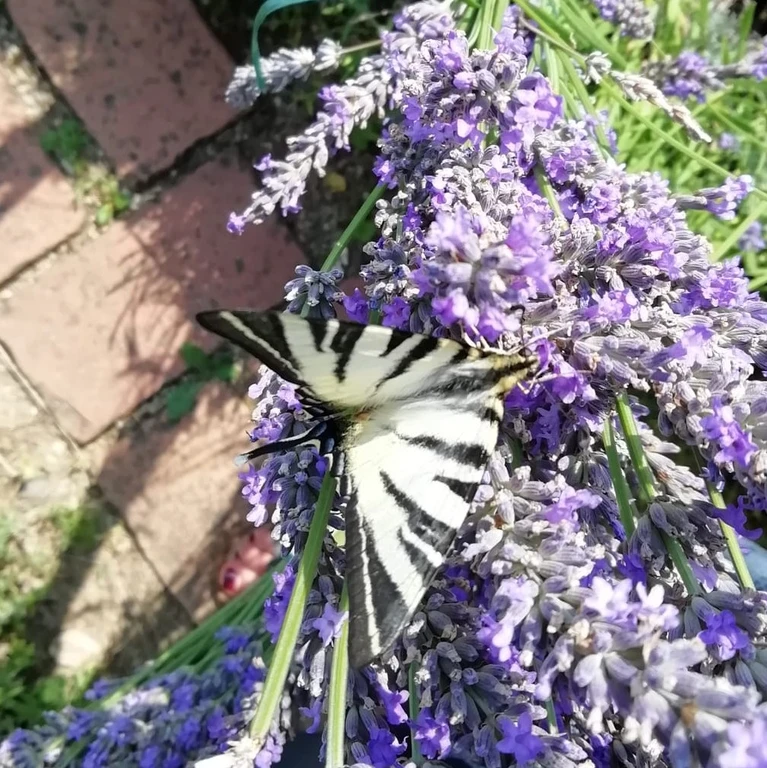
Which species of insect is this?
Iphiclides podalirius
